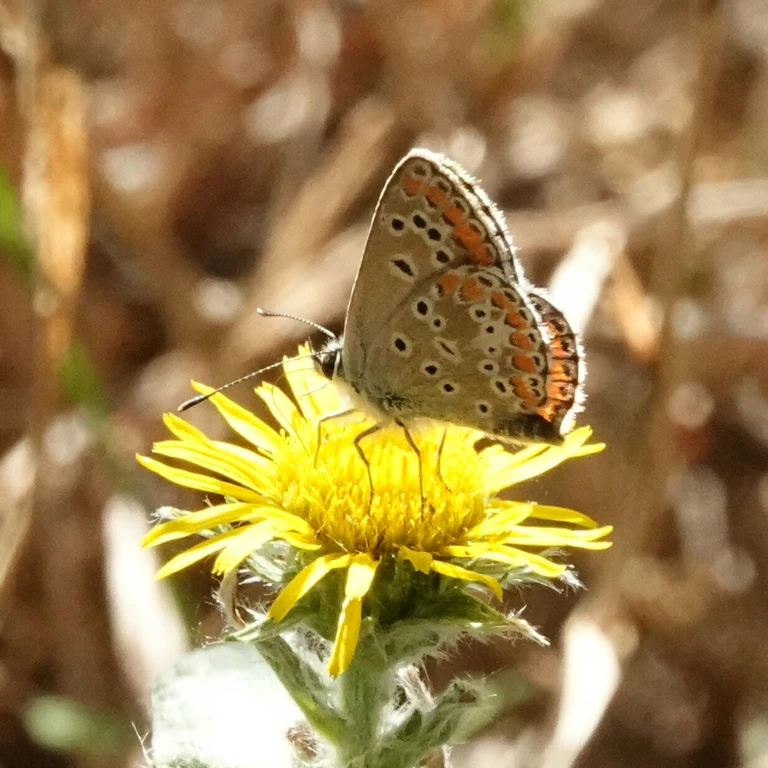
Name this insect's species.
Aricia agestis/artaxerxes
